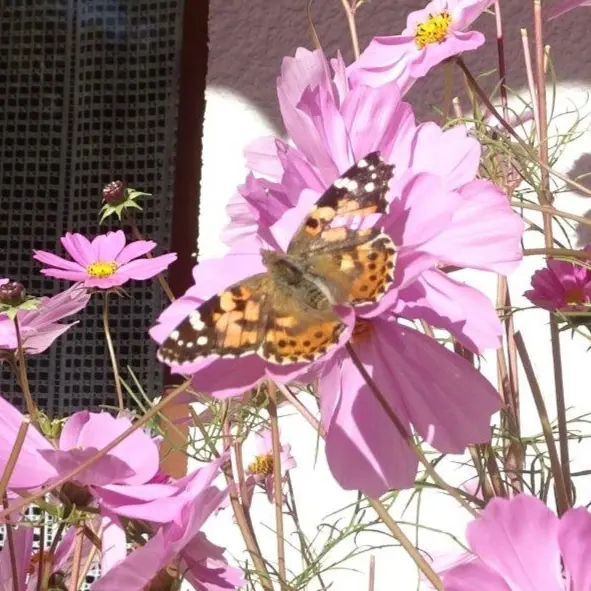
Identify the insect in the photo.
Vanessa cardui
